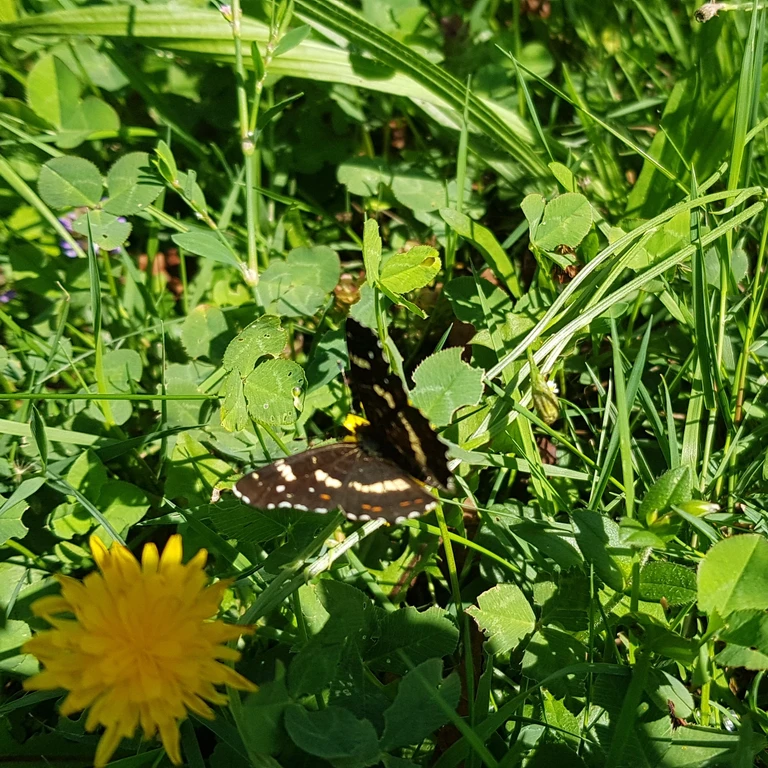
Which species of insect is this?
Araschnia levana
